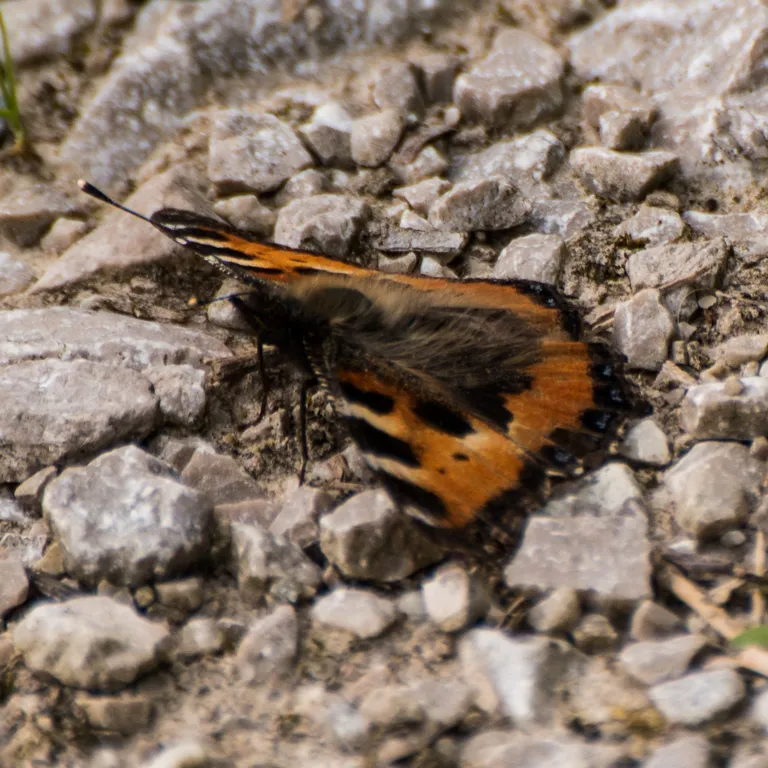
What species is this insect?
Aglais urticae
